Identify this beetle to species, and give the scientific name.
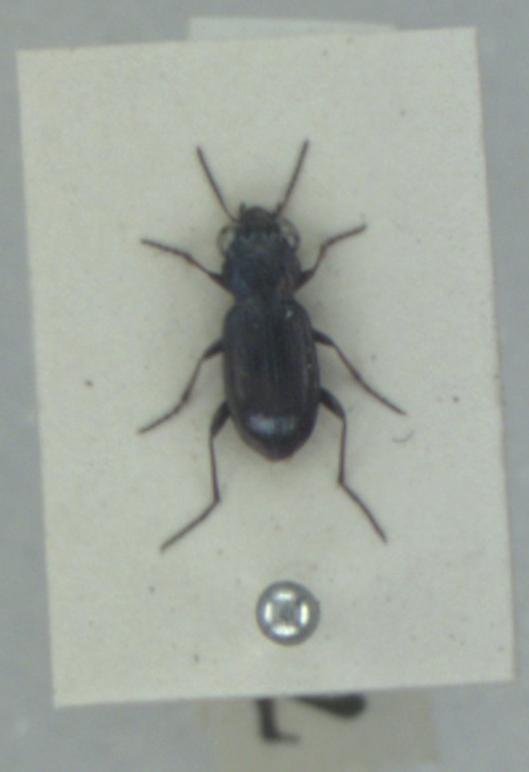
Notiophilus palustris
